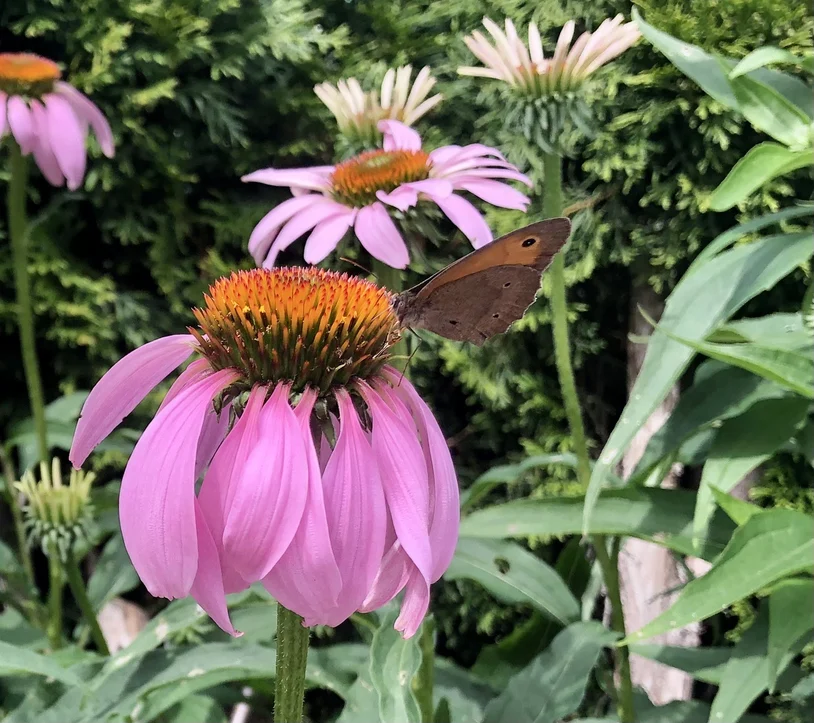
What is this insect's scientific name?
Maniola jurtina
